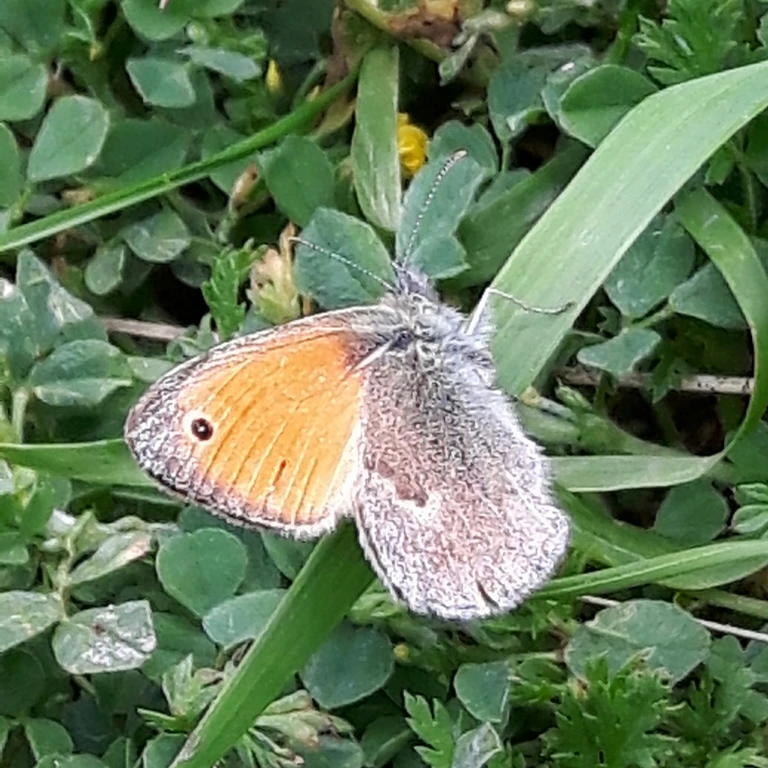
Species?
Coenonympha pamphilus
